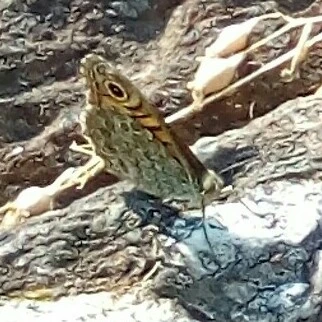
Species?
Lasiommata megera (also Pararge megera)
